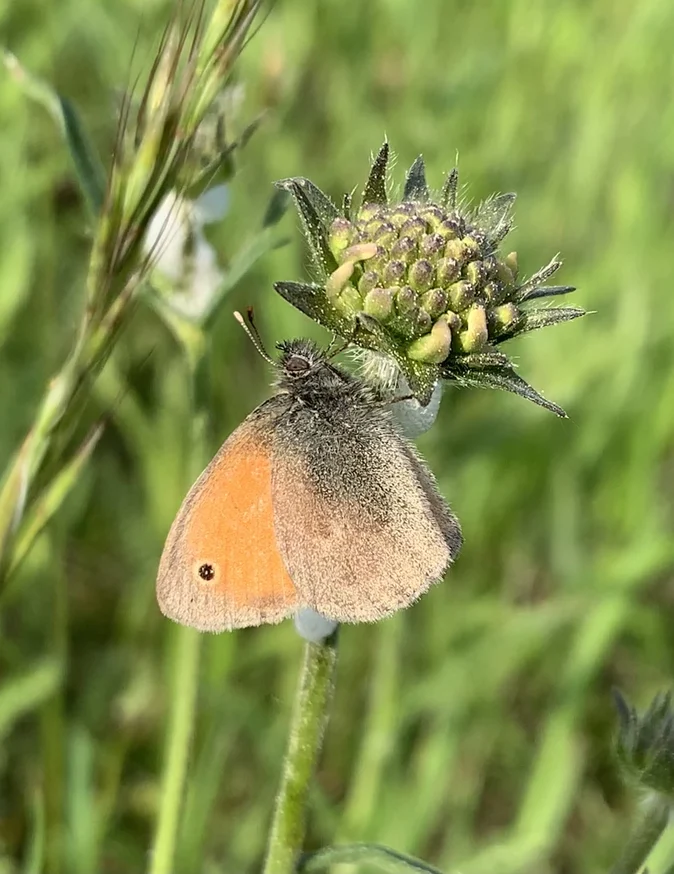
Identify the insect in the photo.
Coenonympha pamphilus
